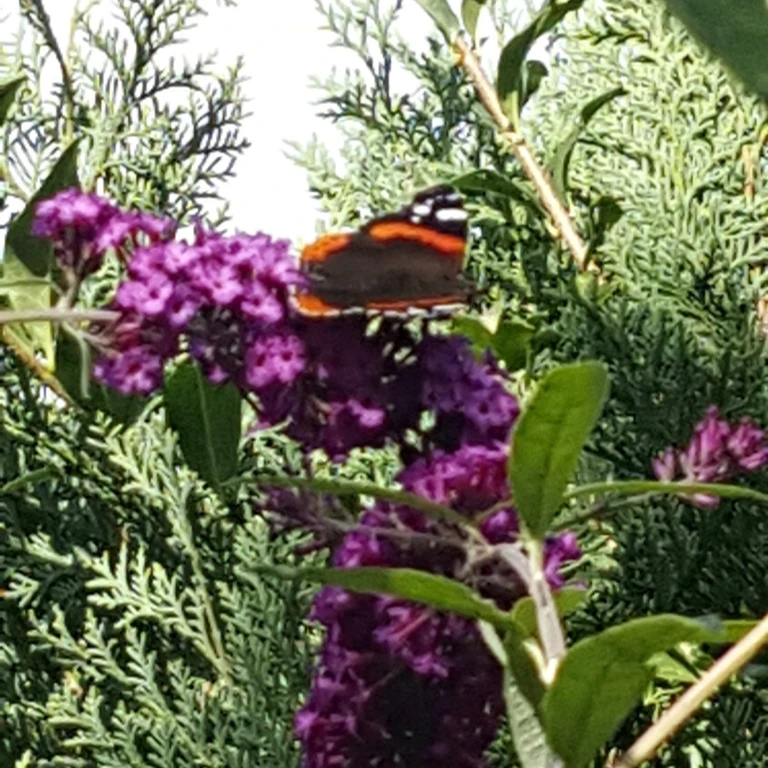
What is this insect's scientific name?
Vanessa atalanta
